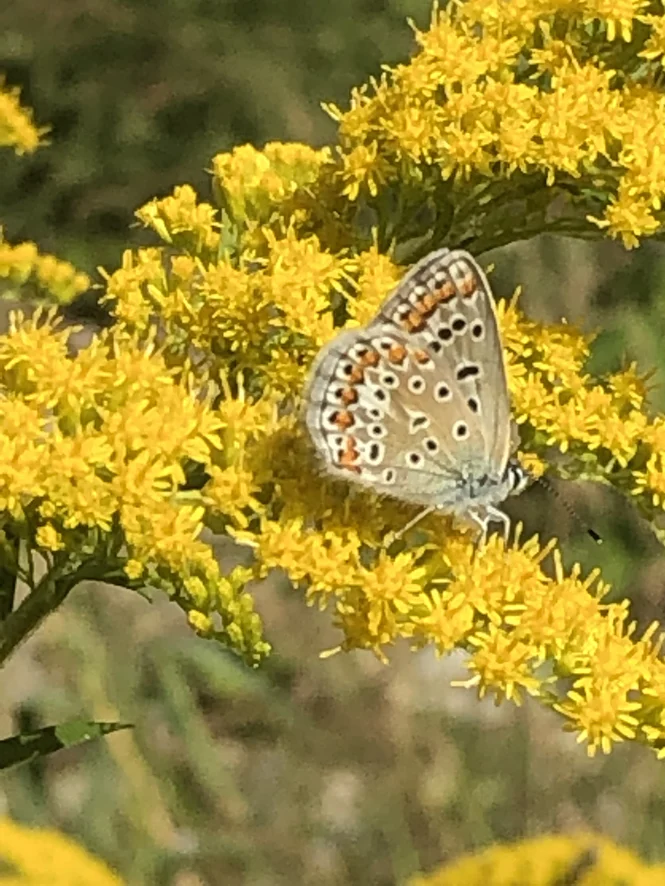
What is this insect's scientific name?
Polyommatus icarus
